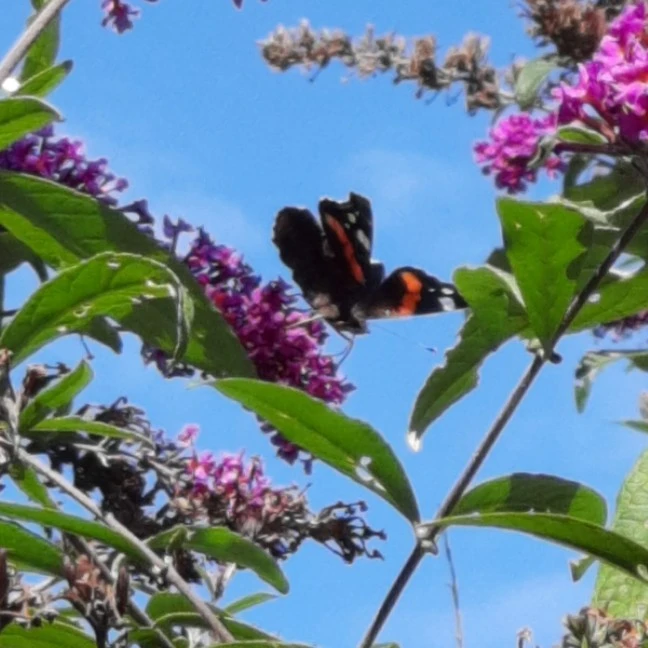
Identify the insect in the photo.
Vanessa atalanta
